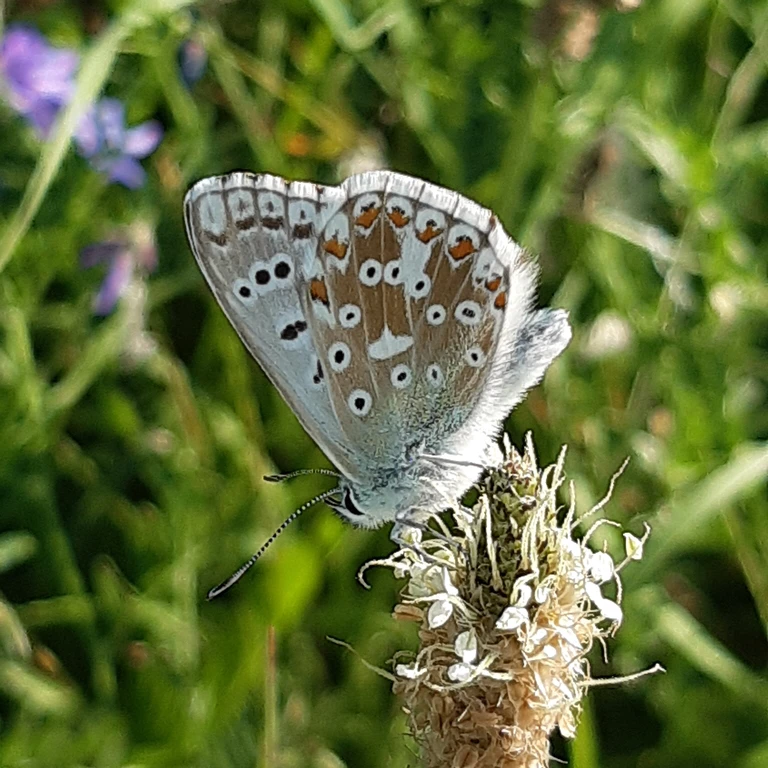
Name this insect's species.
Lysandra coridon
